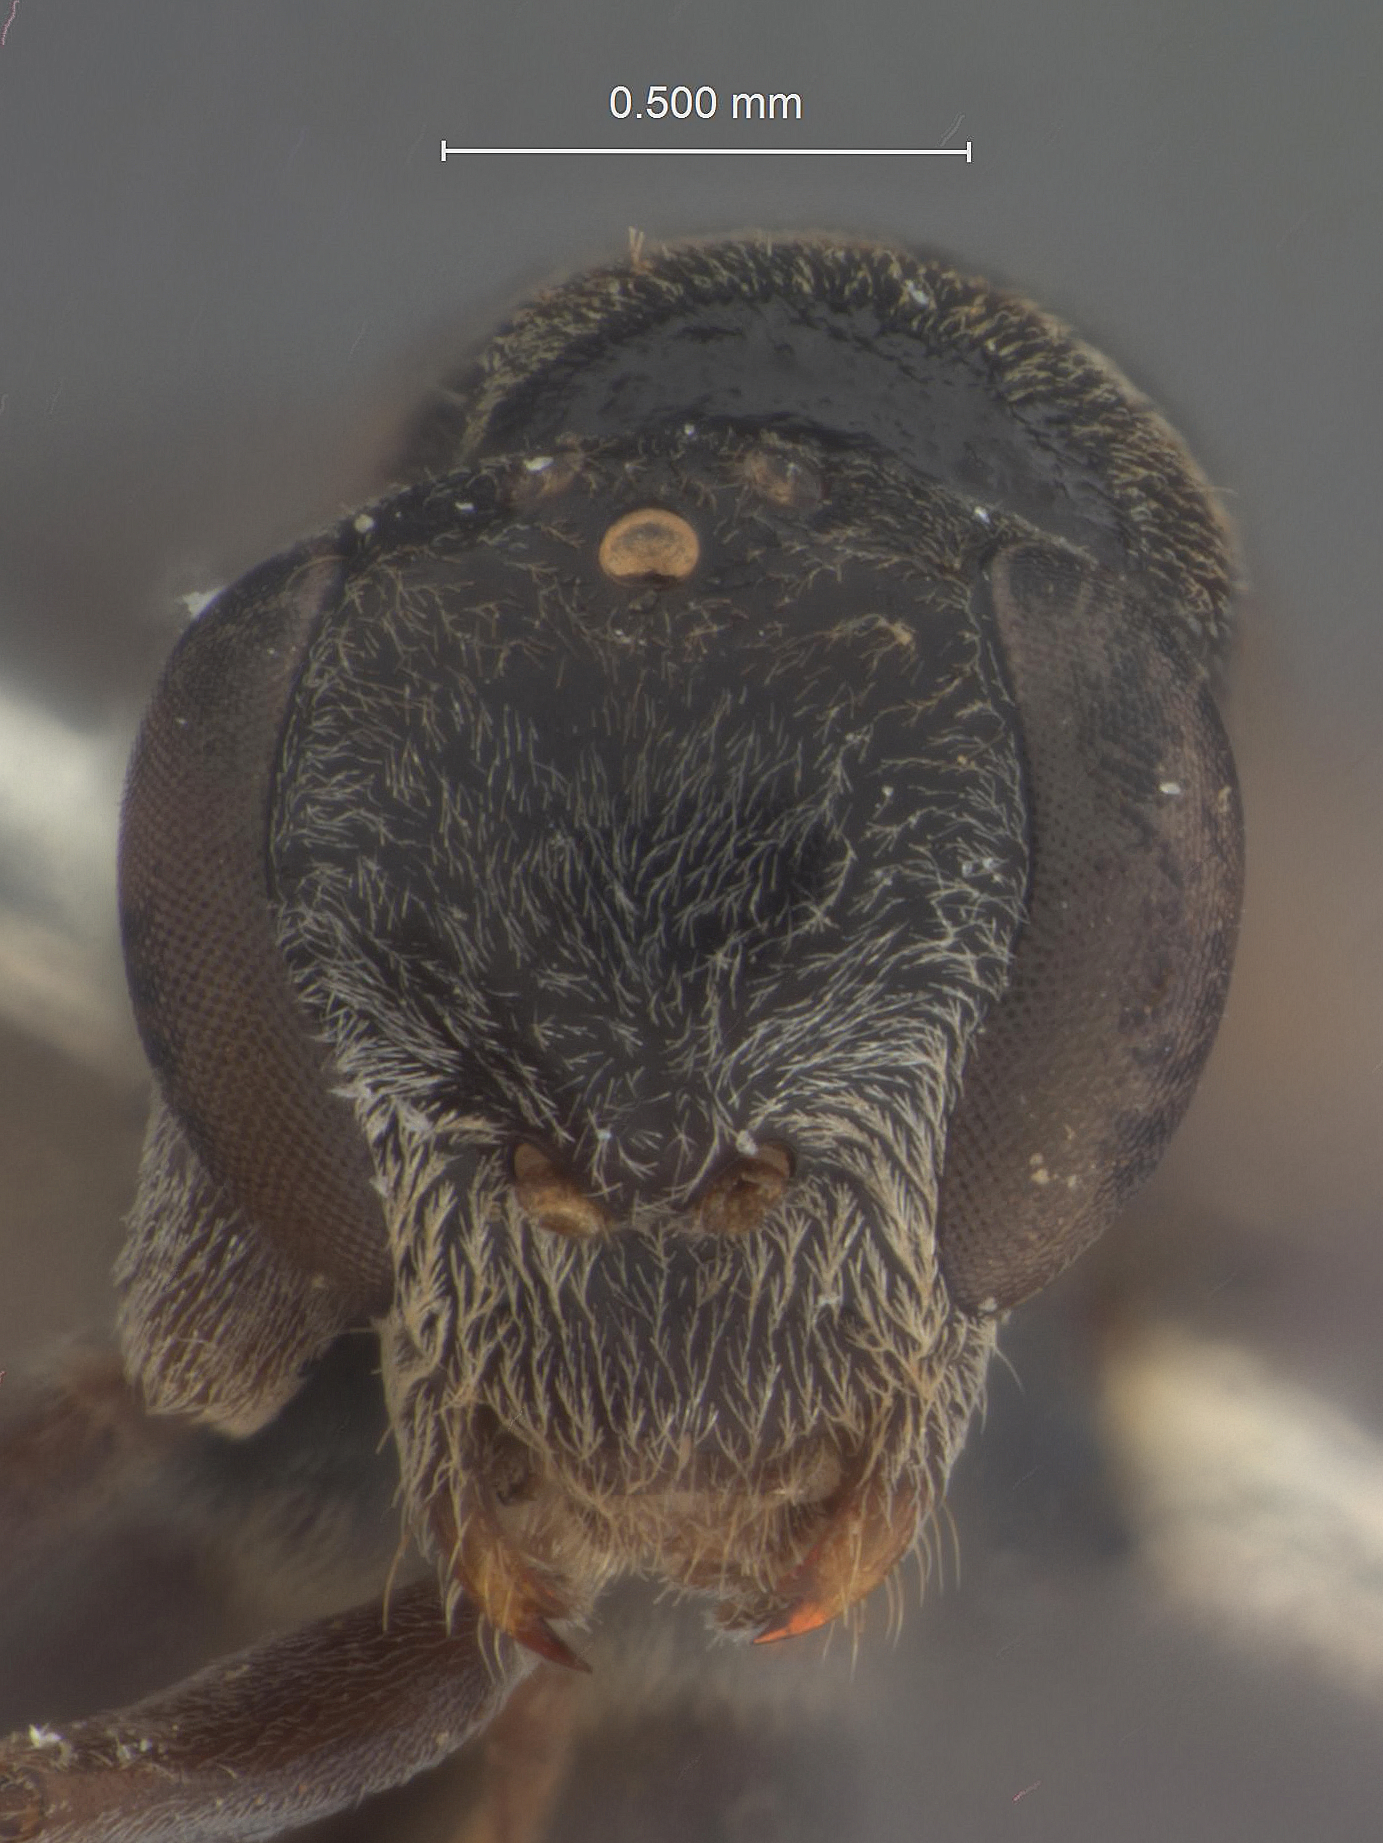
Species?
Notoplaniceps cariborum
